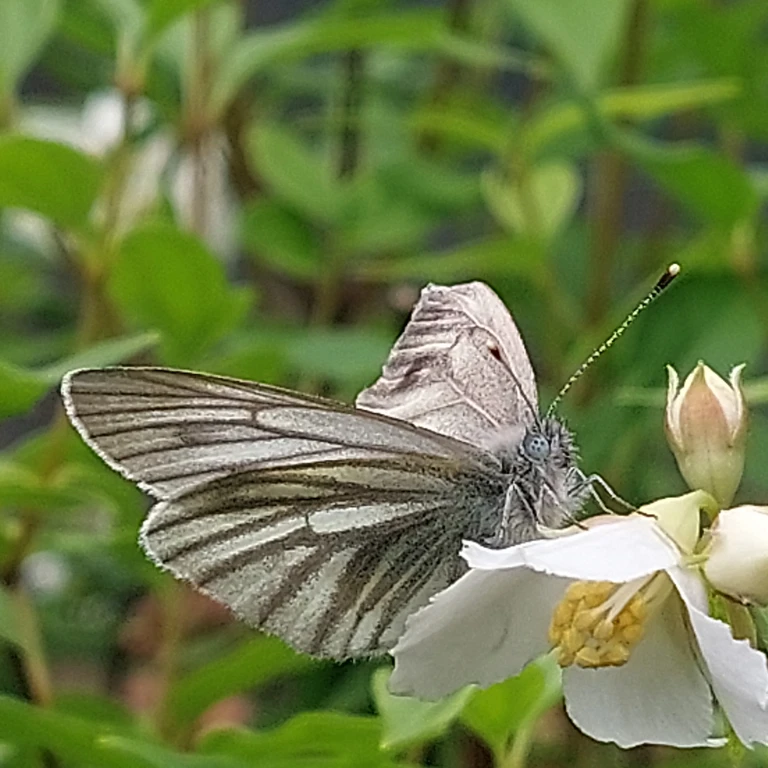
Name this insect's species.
Pieris bryoniae
